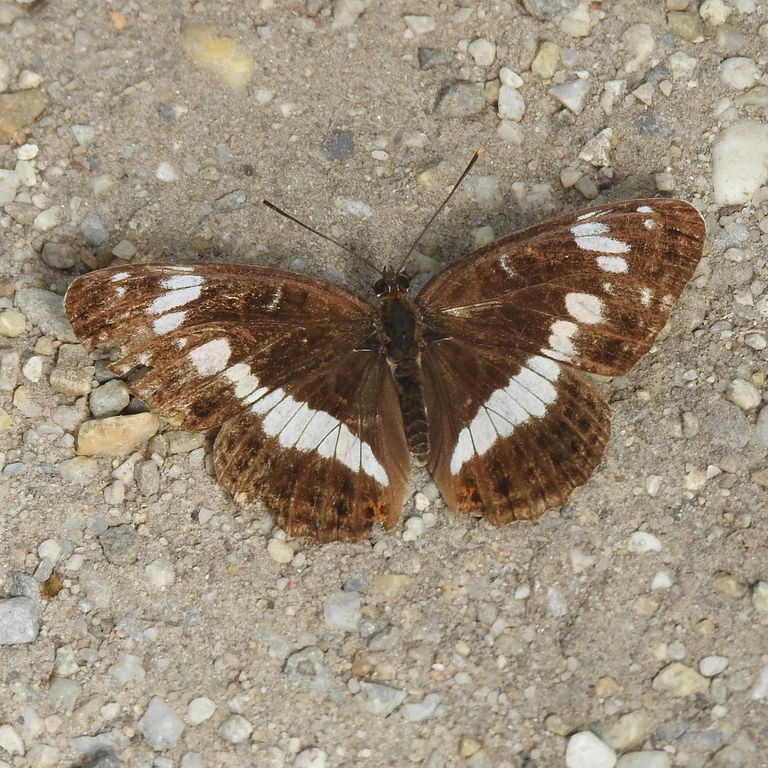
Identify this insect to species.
Limenitis camilla (also Ladoga camilla)
